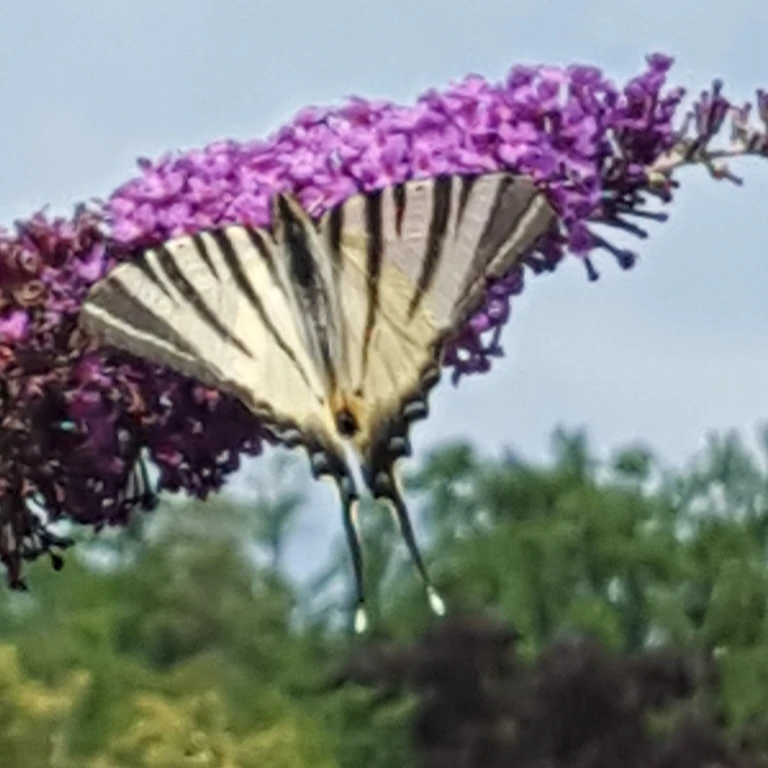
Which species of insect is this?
Iphiclides podalirius
